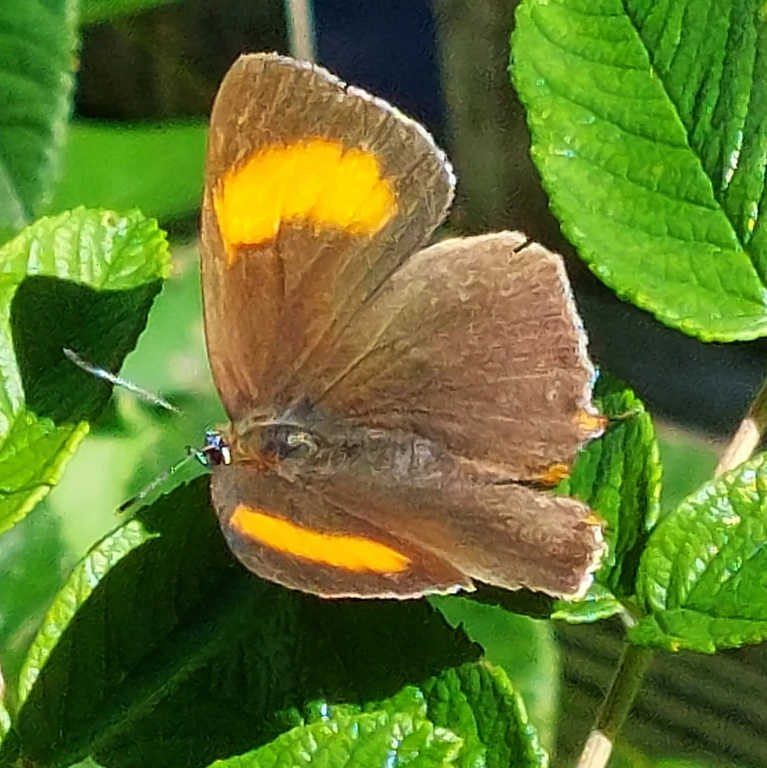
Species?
Thecla betulae
